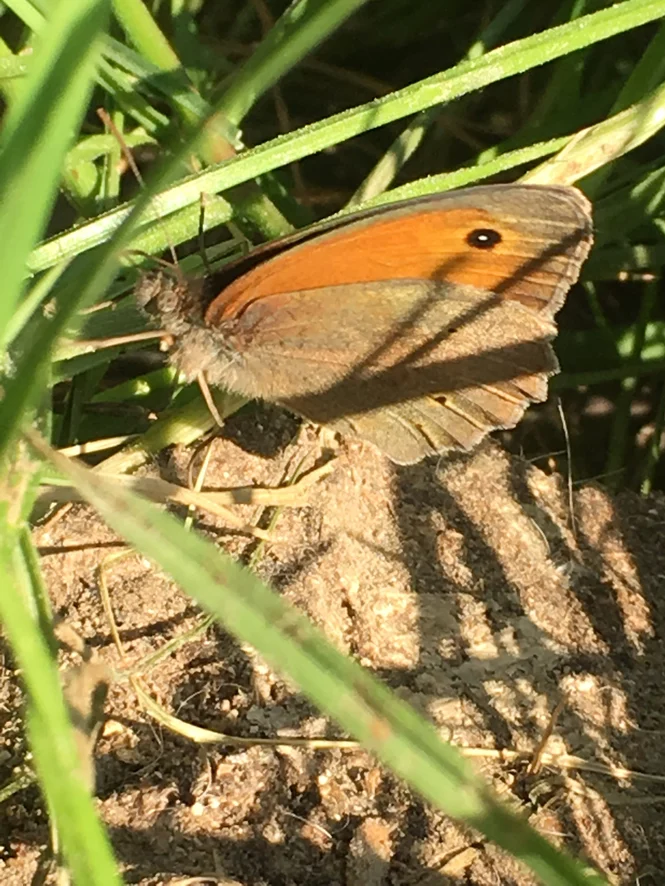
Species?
Maniola jurtina
